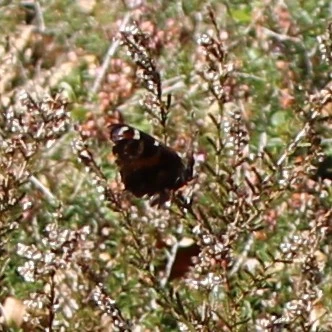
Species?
Aglais io
